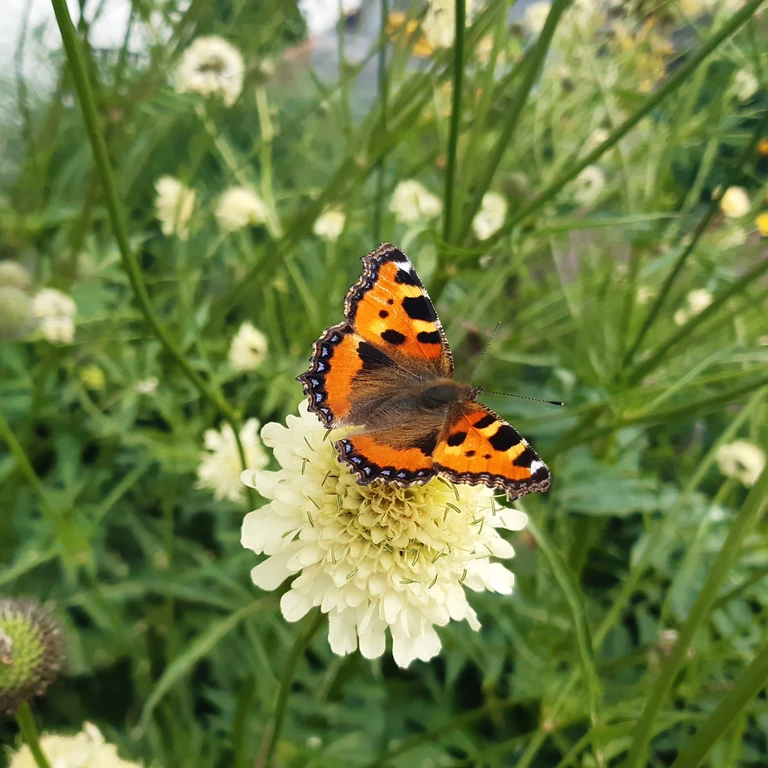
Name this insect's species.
Aglais urticae
